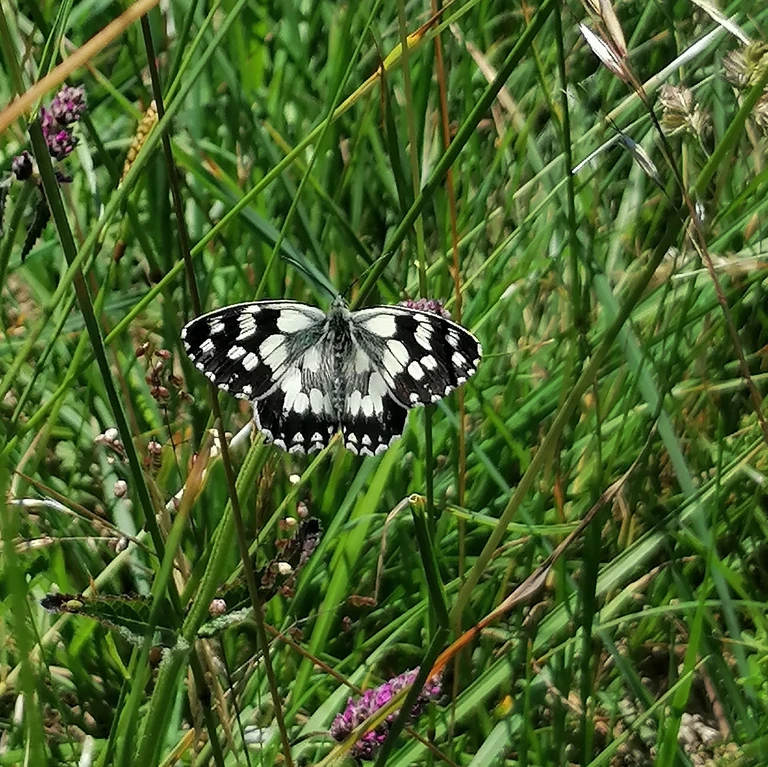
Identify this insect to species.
Melanargia galathea
